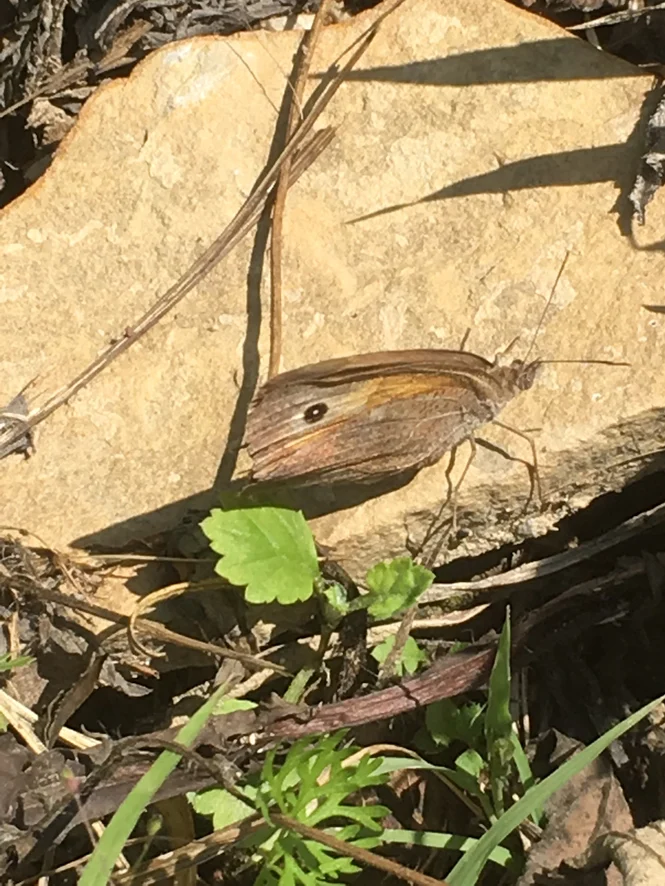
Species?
Maniola jurtina
